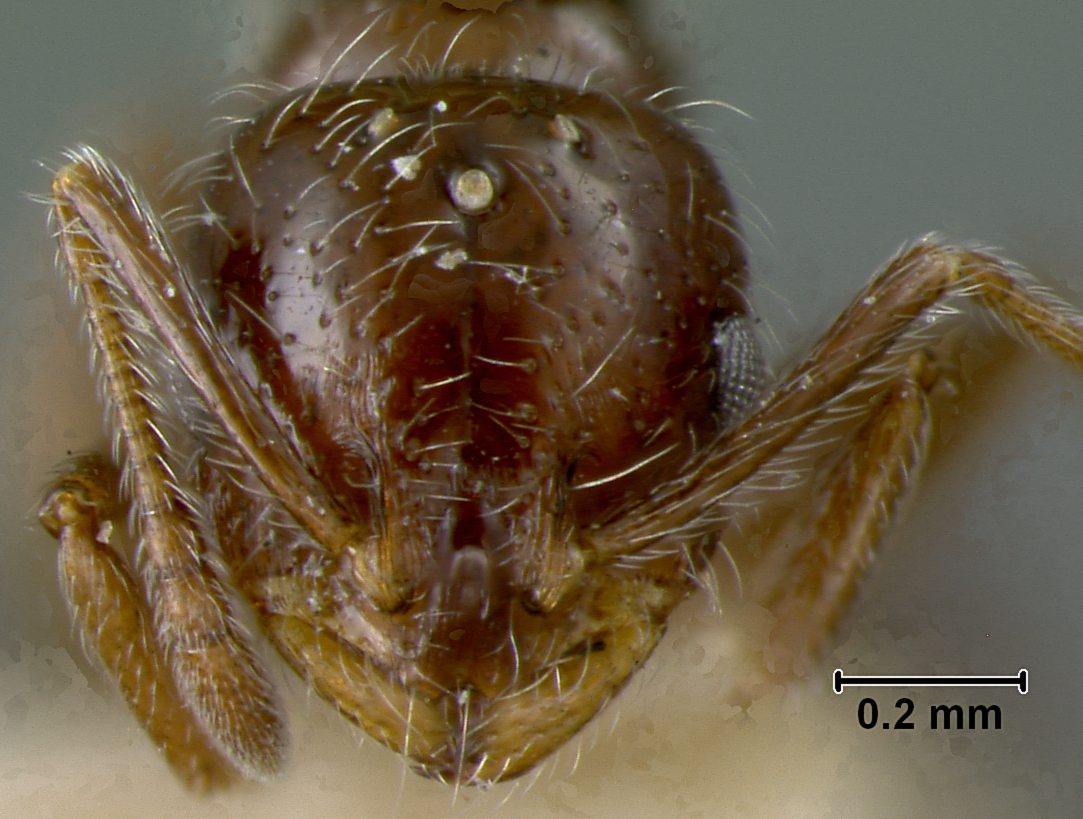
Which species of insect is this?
Monomorium minutum
